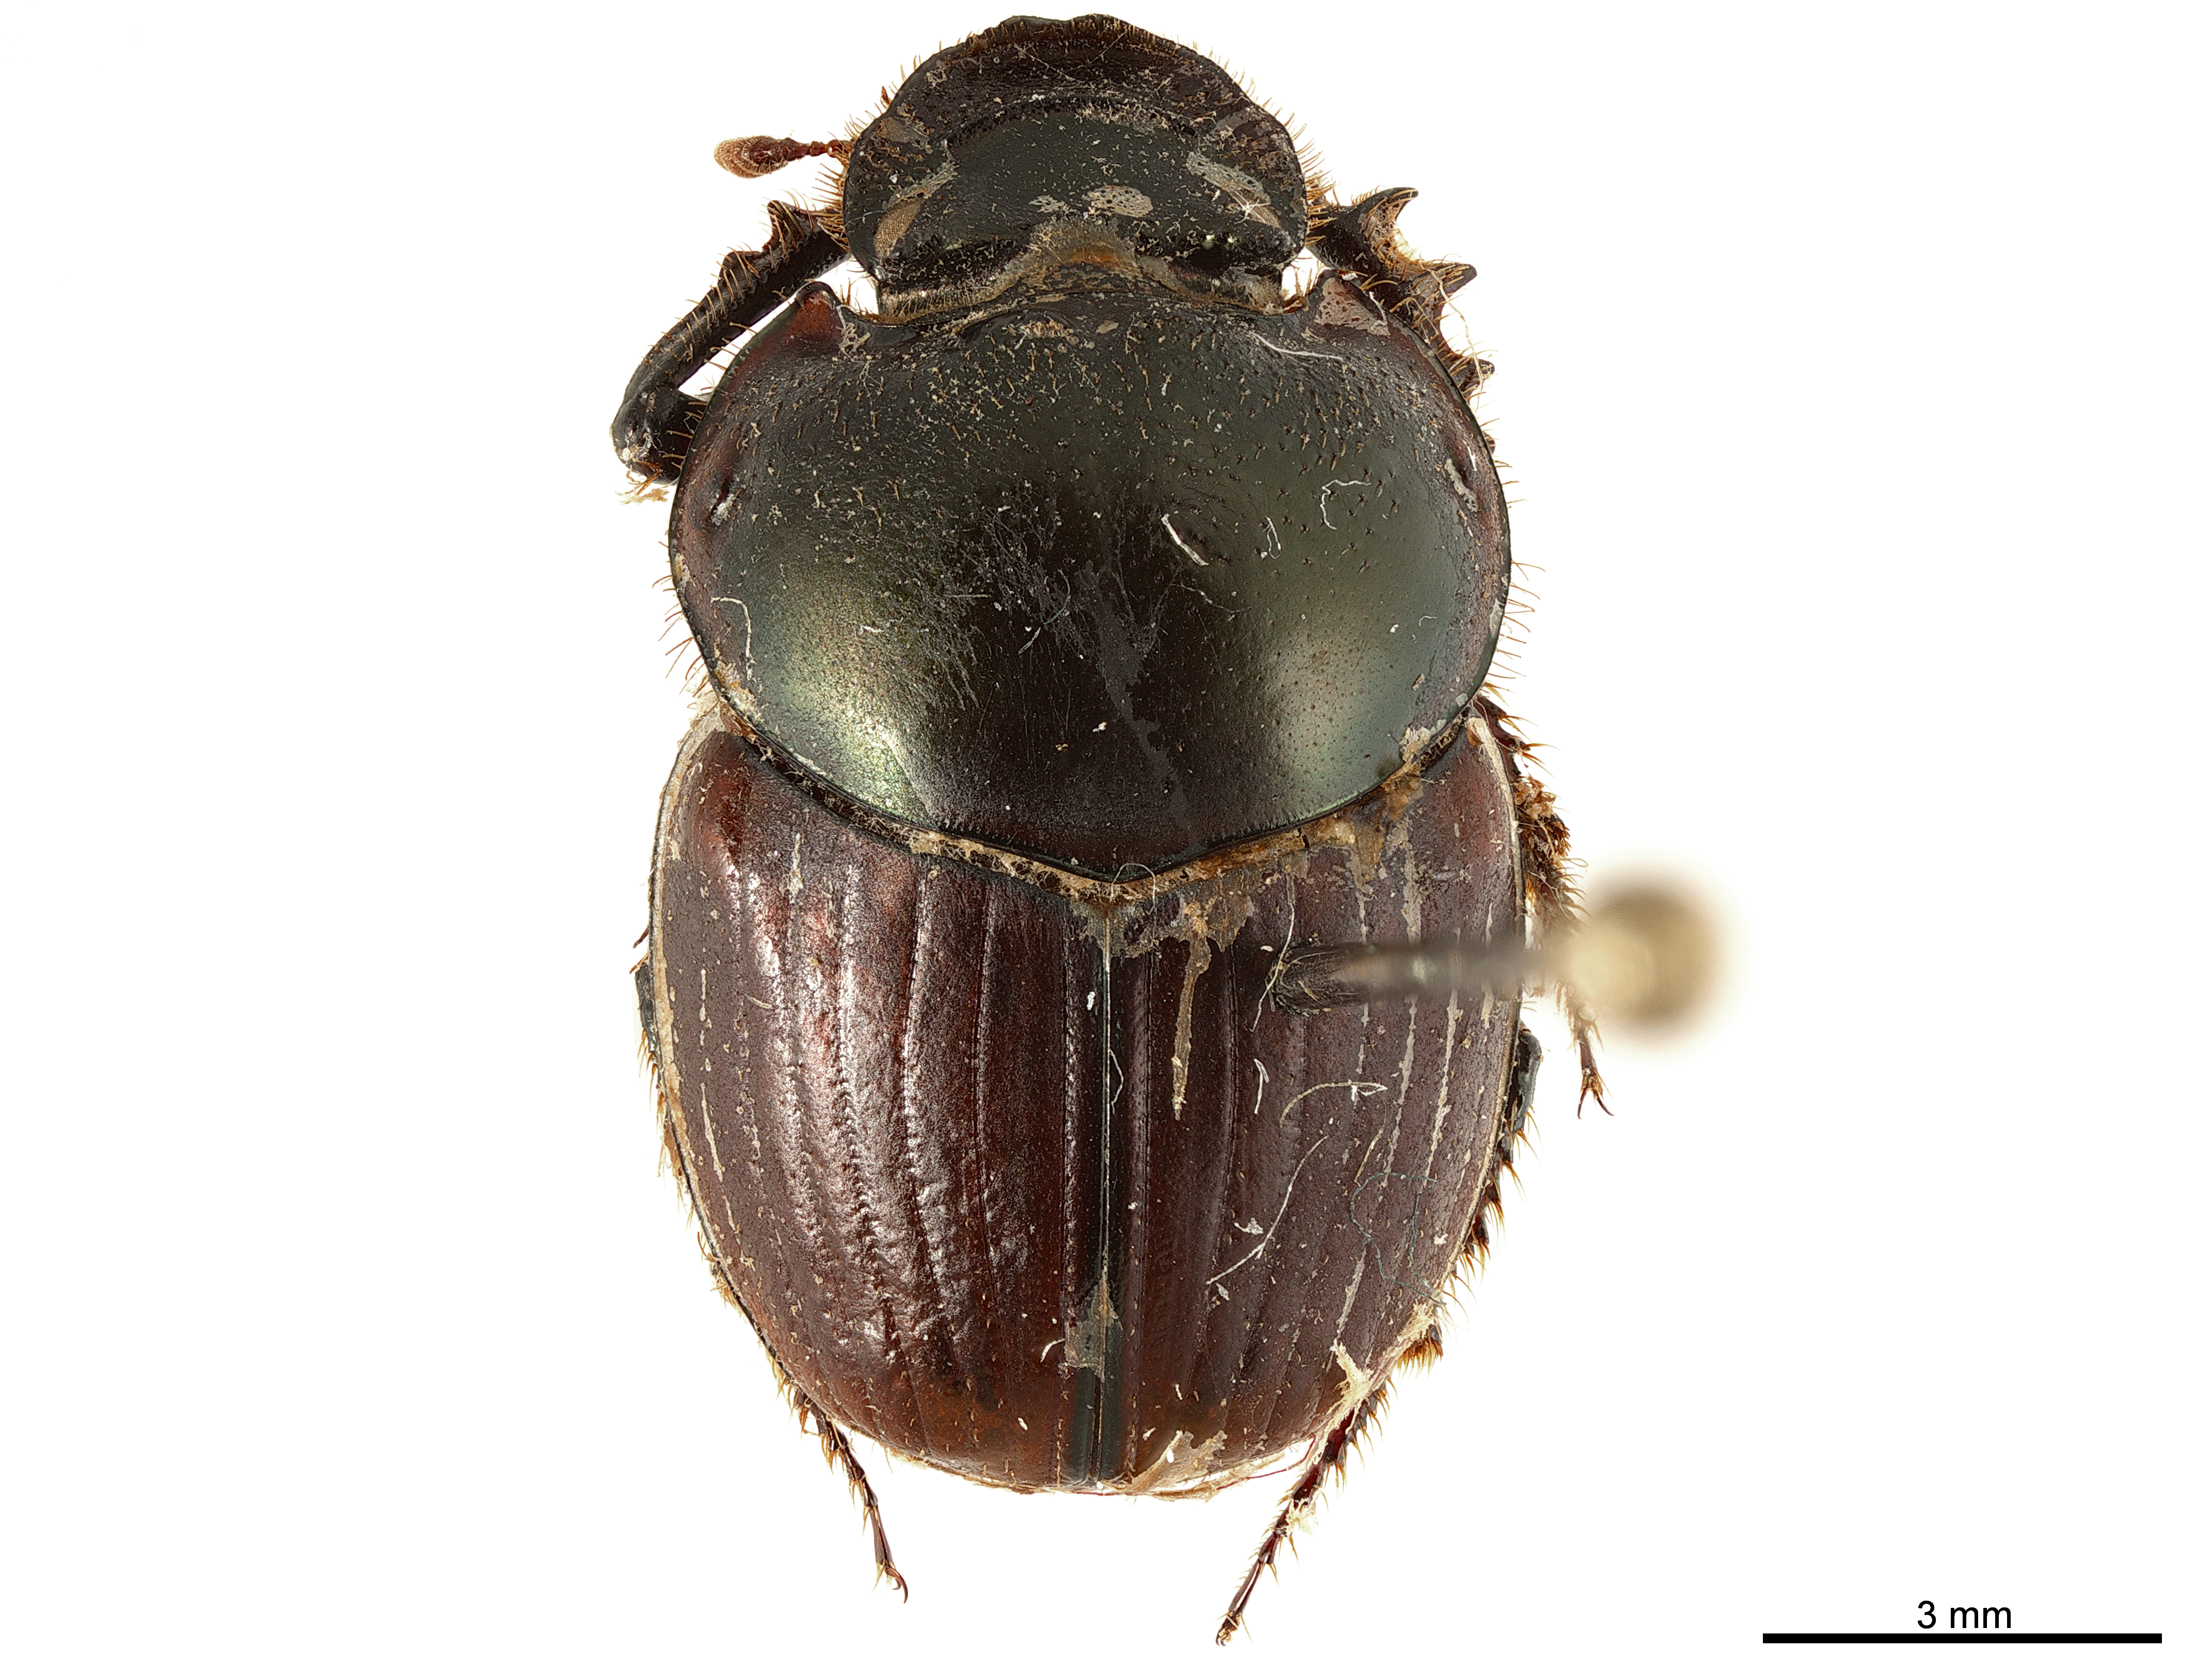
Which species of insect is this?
Digitonthophagus gazella
